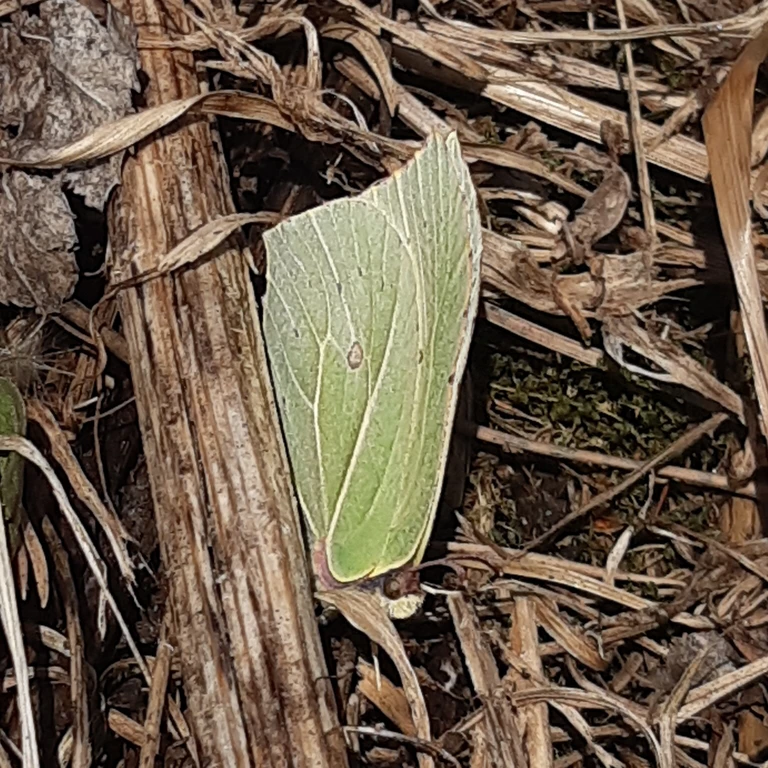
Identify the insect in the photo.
Gonepteryx rhamni
